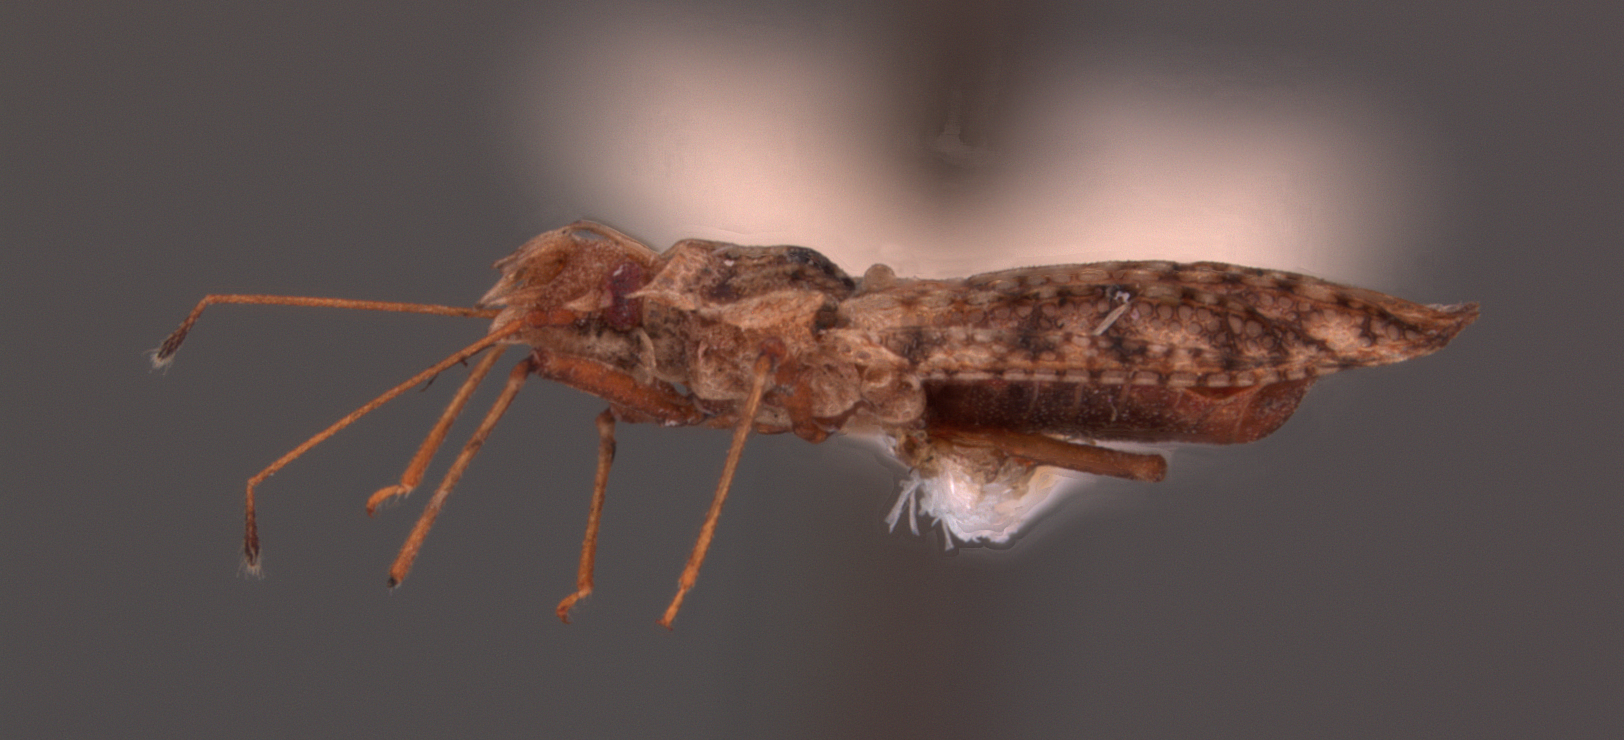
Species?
Phatnoma ecuadoris
